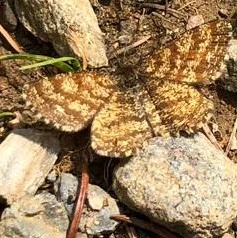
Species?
Ematurga atomaria
